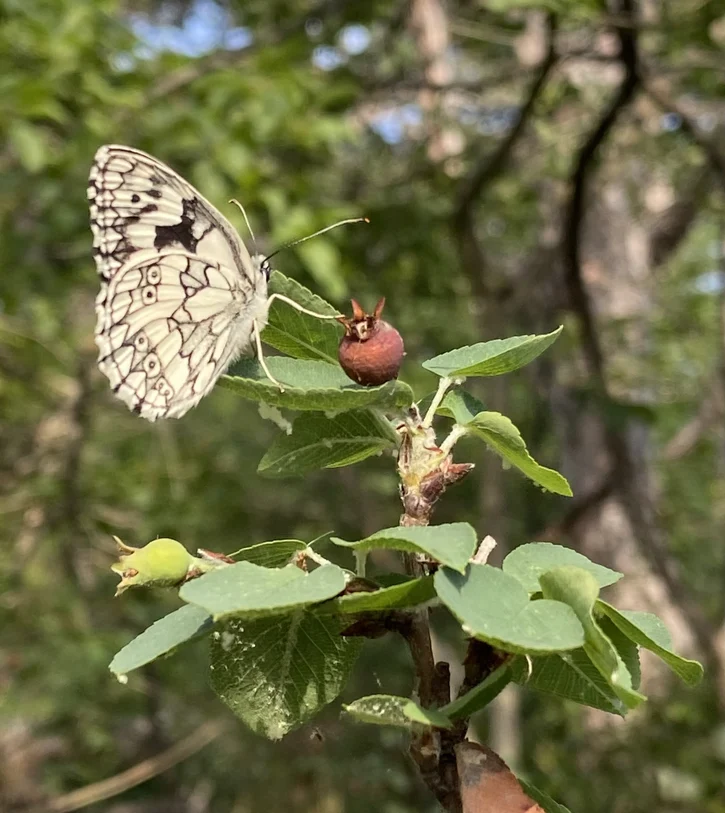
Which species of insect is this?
Melanargia galathea
